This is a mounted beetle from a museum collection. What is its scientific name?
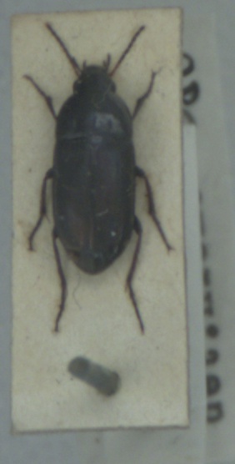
Amara aenea
